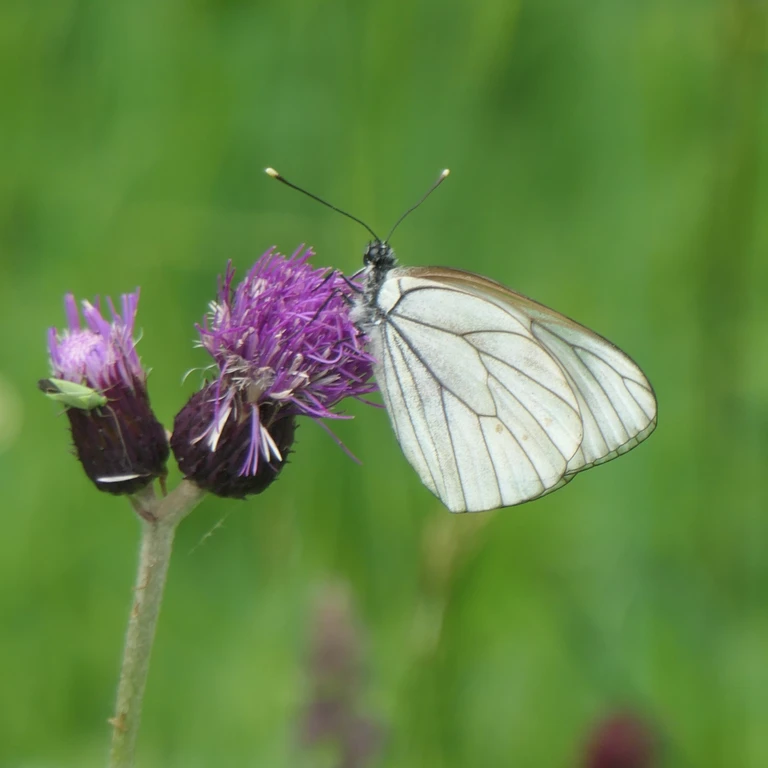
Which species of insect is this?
Aporia crataegi
